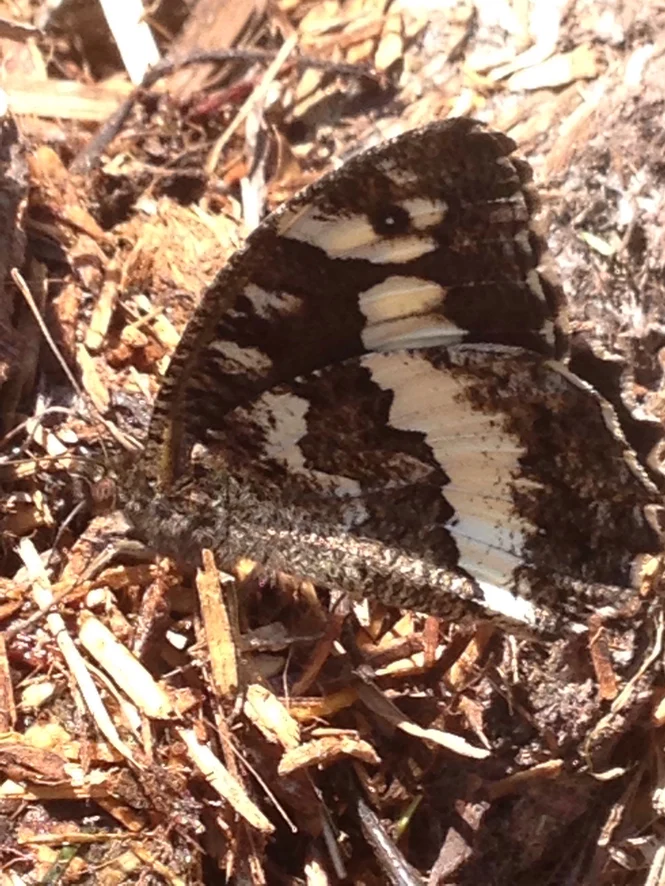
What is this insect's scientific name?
Brintesia circe
